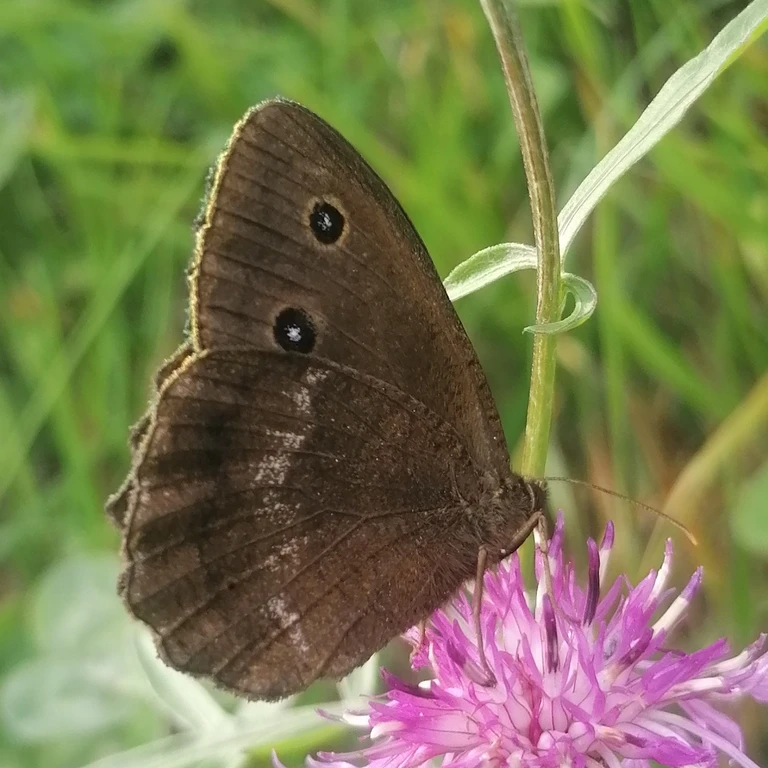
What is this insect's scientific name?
Minois dryas
